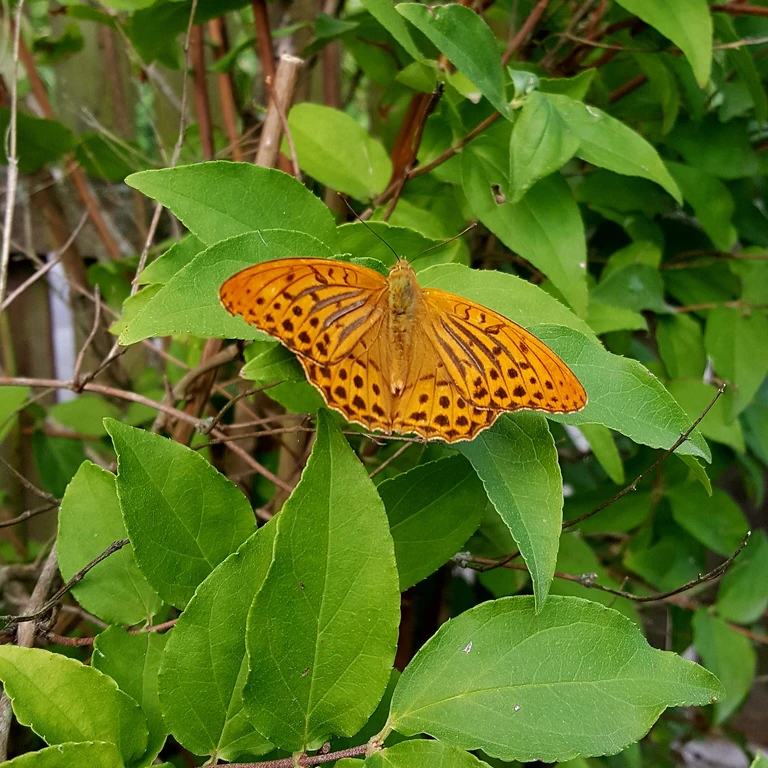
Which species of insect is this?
Argynnis paphia
